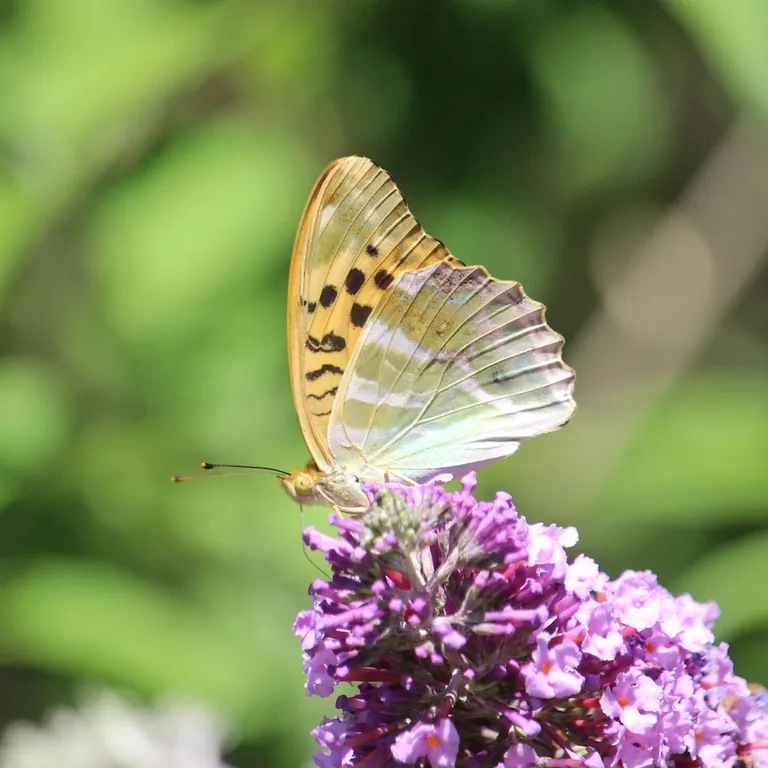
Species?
Argynnis paphia
